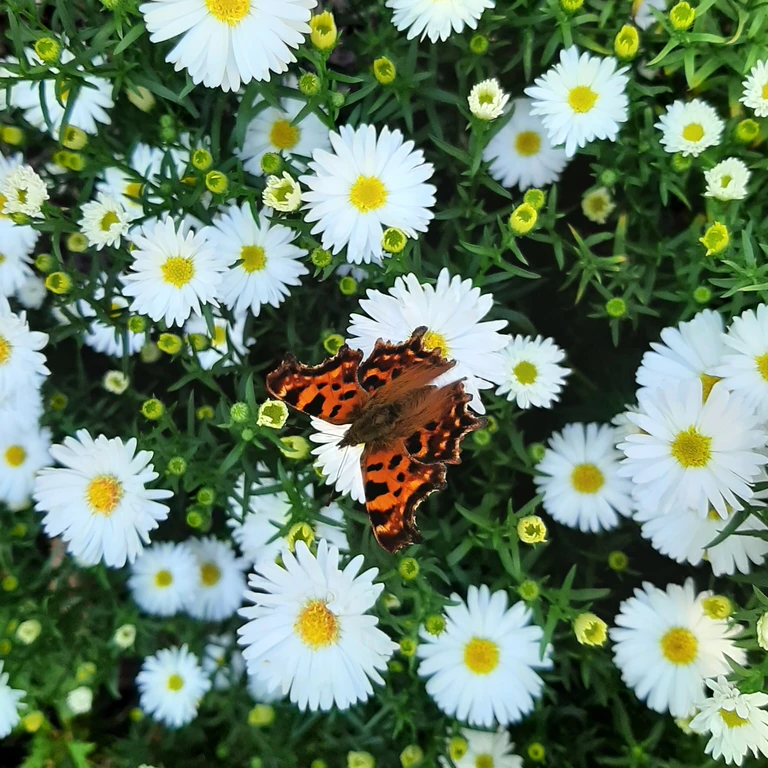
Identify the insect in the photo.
Polygonia c-album
